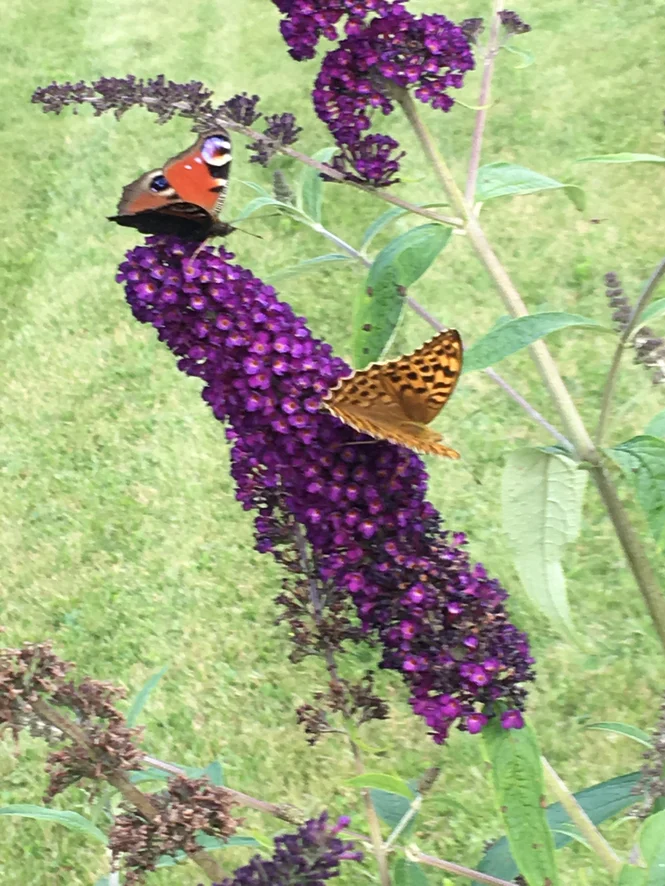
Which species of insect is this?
Argynnis paphia
